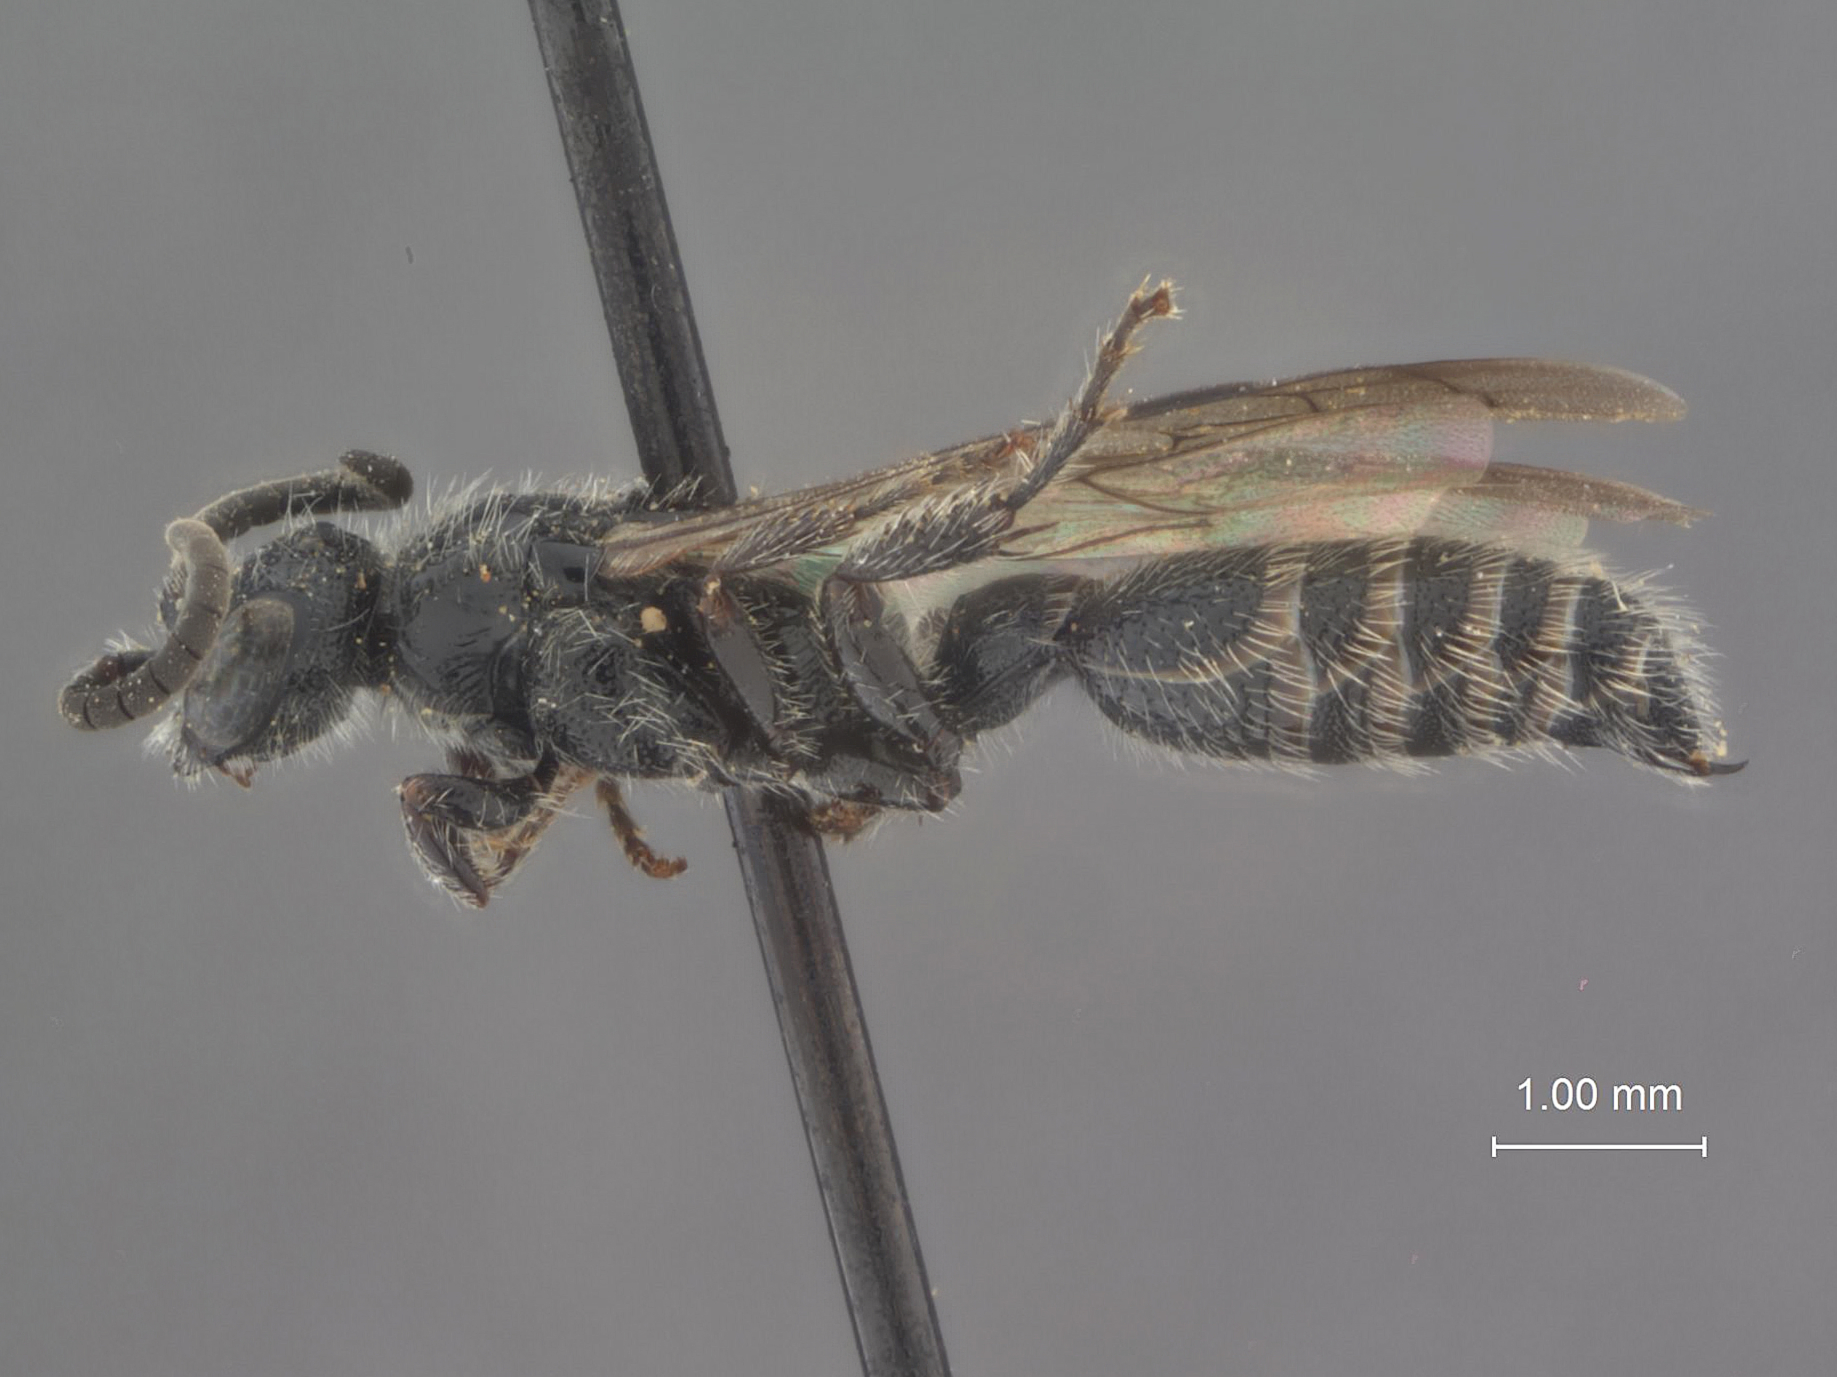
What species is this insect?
Neotiphia evansi
